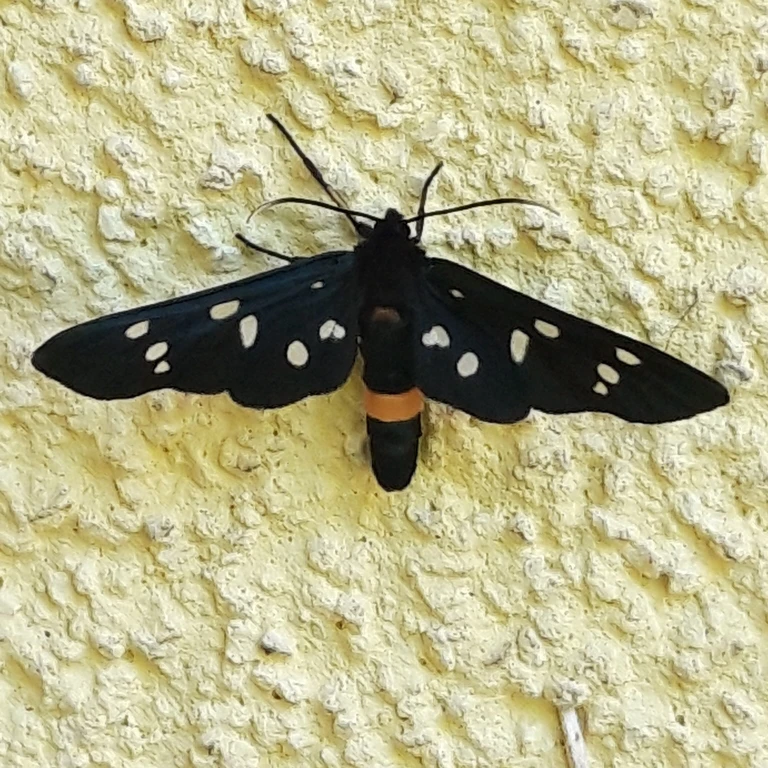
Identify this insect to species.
Amata phegea
